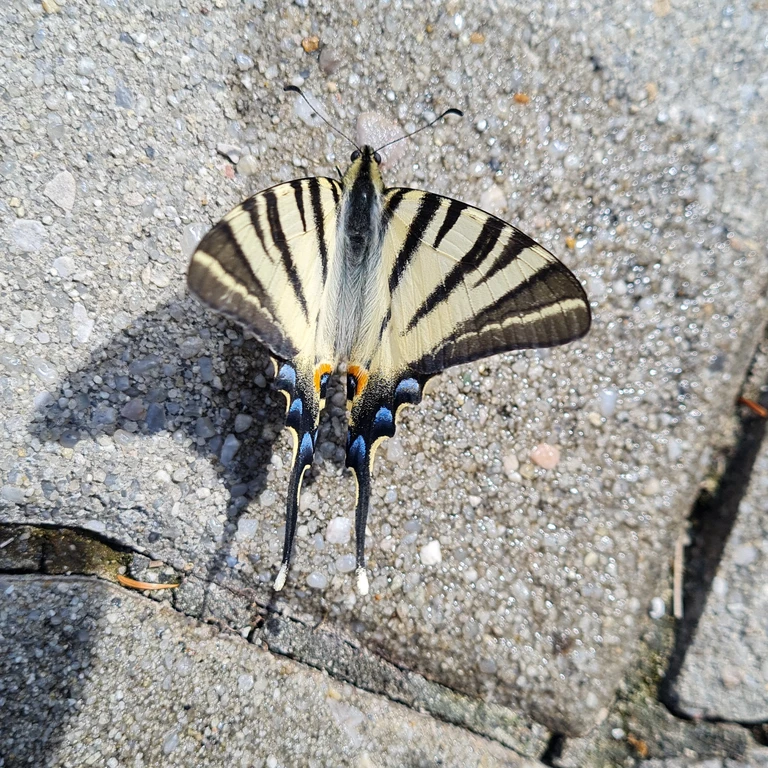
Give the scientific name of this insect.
Iphiclides podalirius
